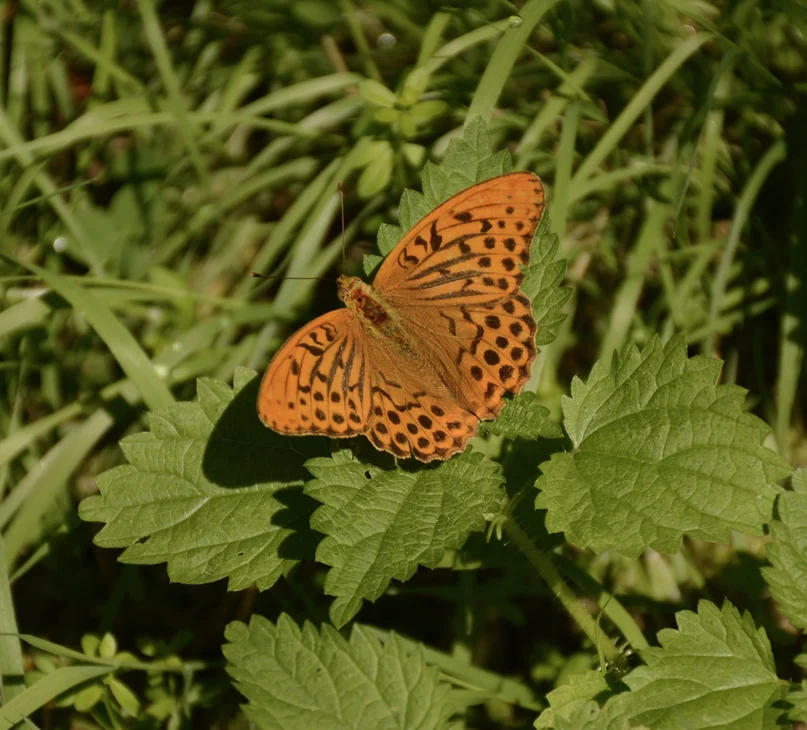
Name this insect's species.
Argynnis paphia
